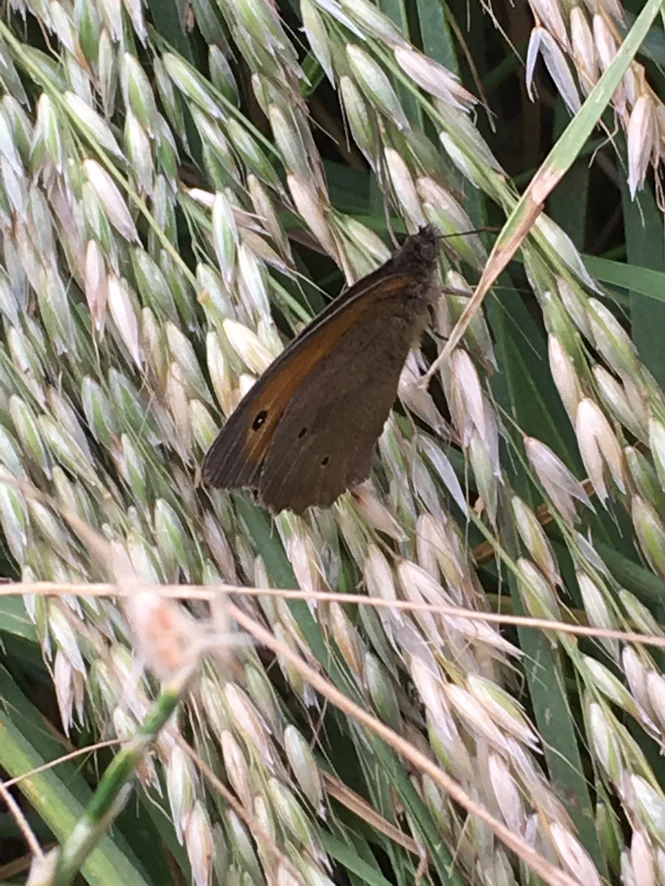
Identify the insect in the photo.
Maniola jurtina
